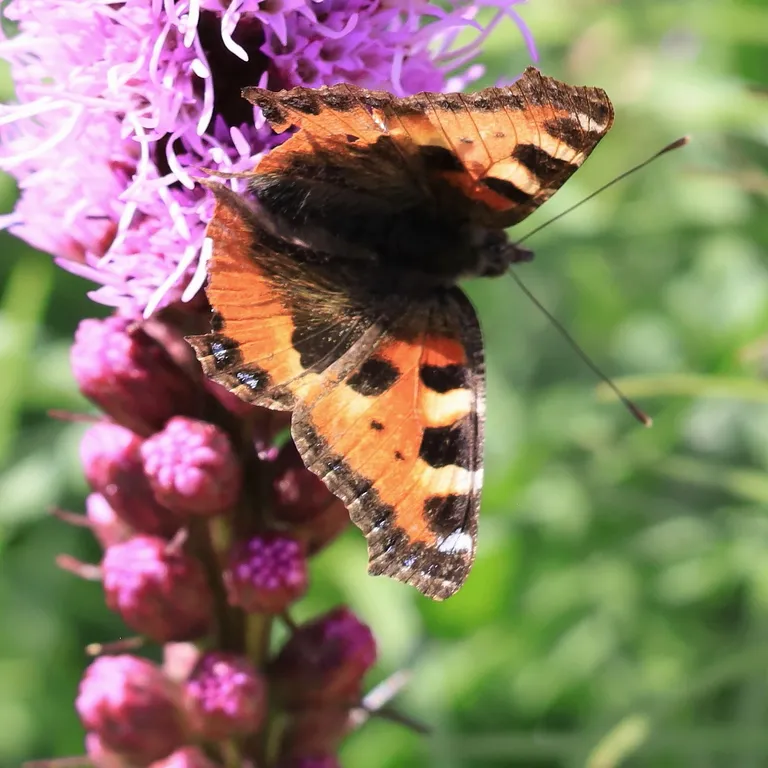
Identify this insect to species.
Aglais urticae
